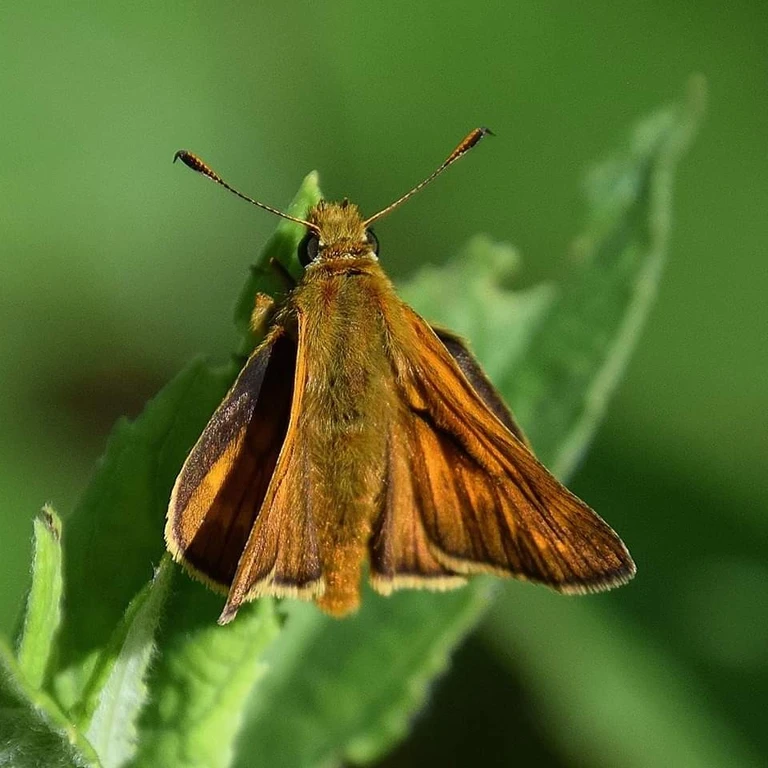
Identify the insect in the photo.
Ochlodes sylvanus (also Ochlodes venata)
